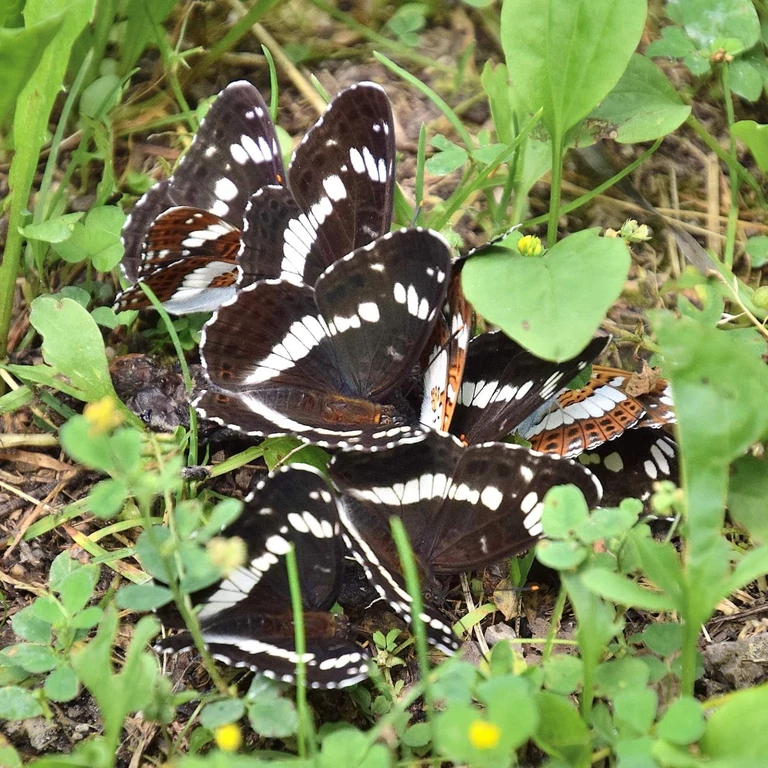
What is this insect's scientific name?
Limenitis camilla (also Ladoga camilla)
